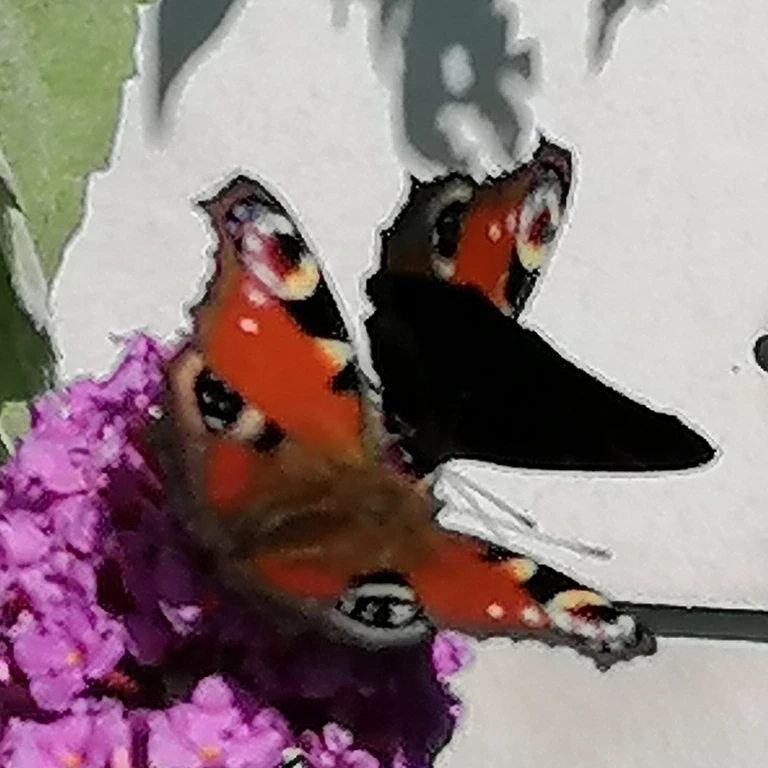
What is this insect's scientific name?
Aglais io
